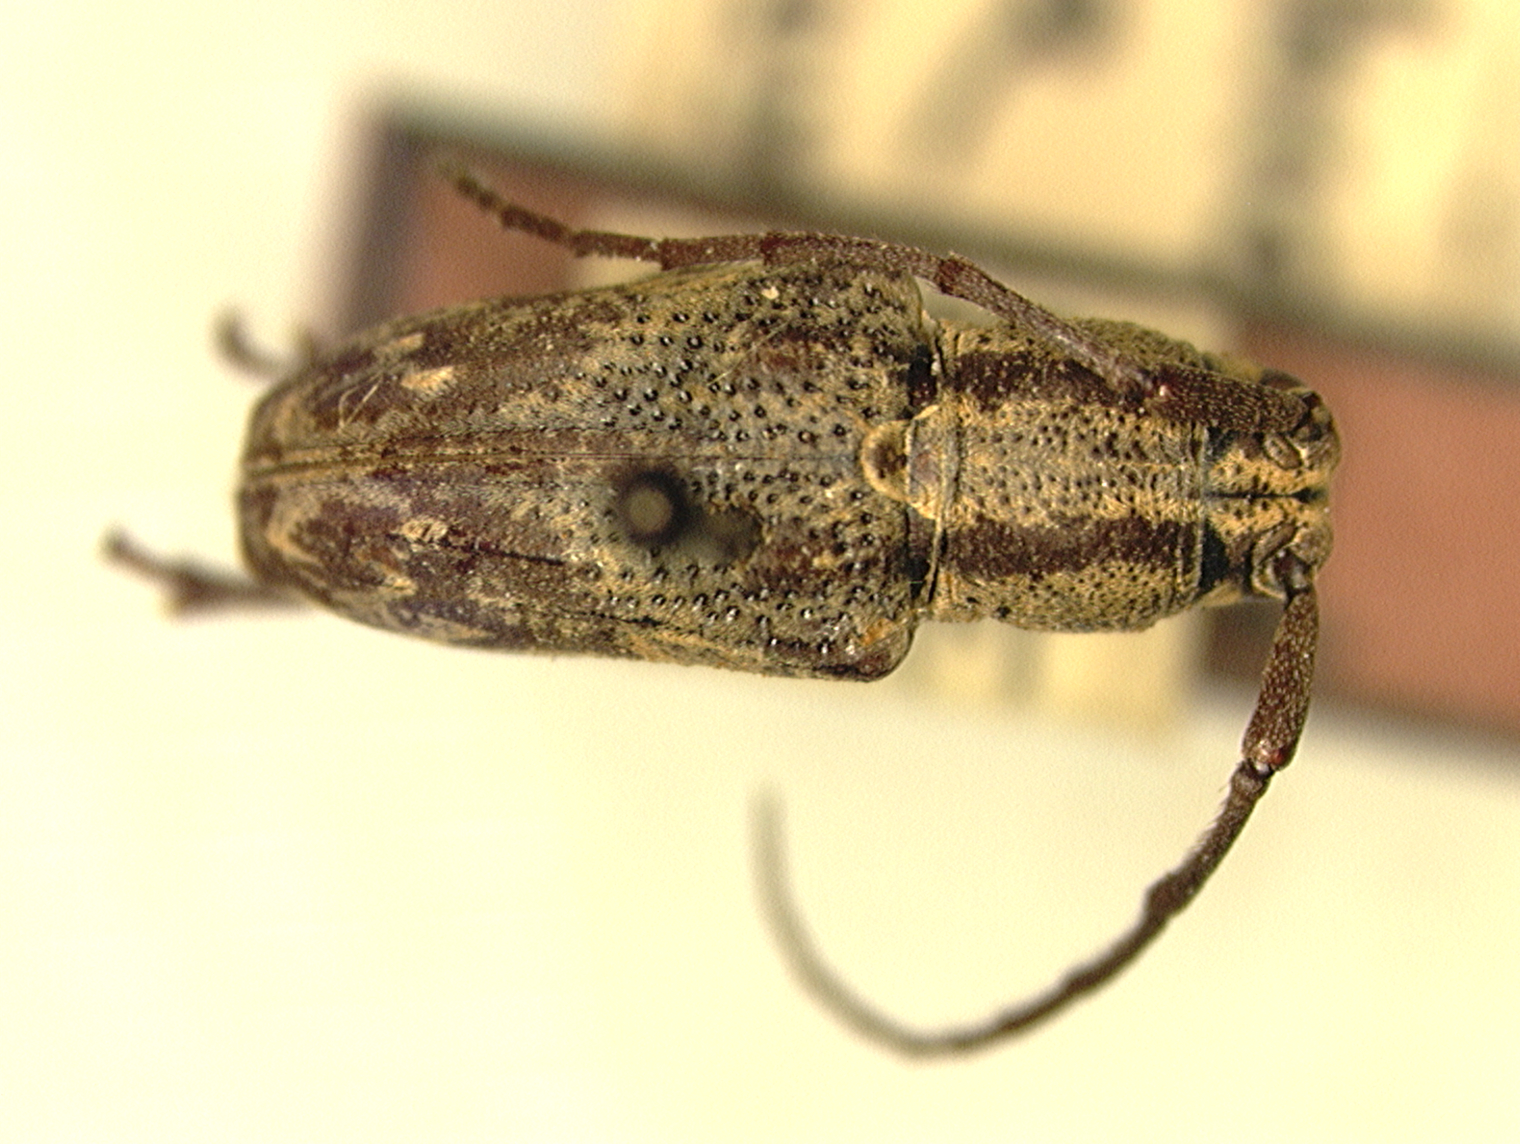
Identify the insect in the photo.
Pterolophia bivittata
